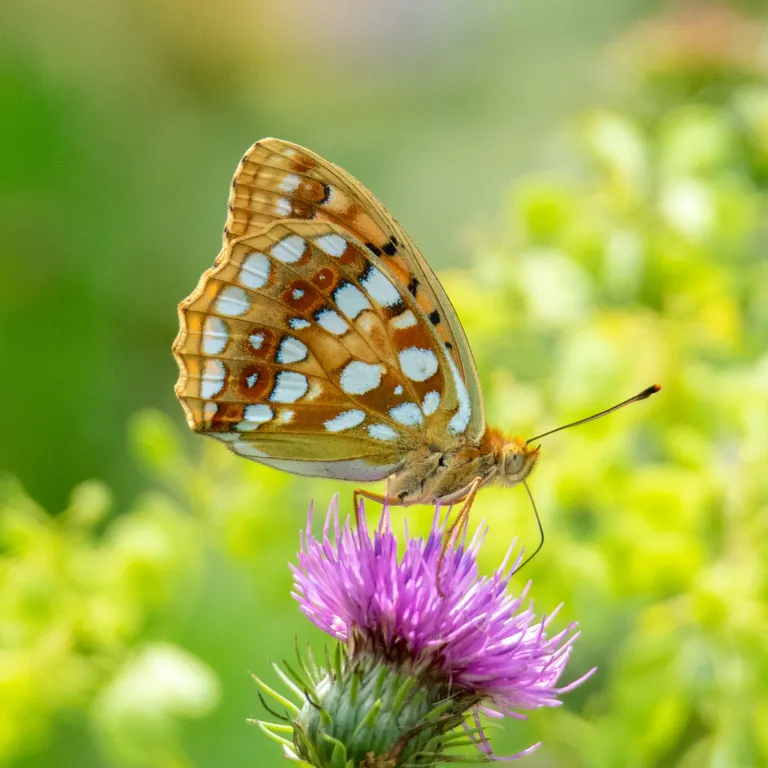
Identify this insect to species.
Fabriciana adippe
